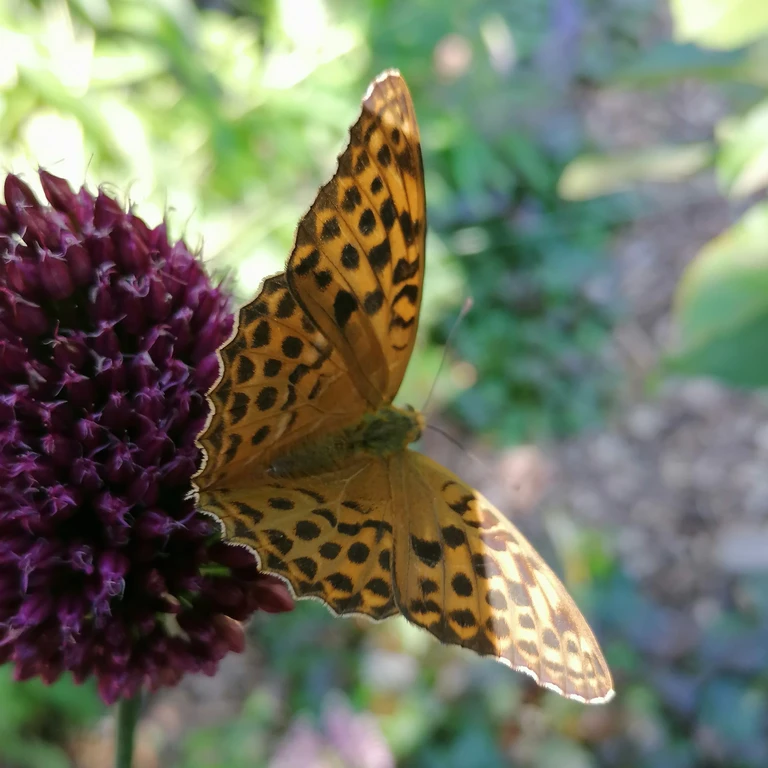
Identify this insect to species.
Argynnis paphia
